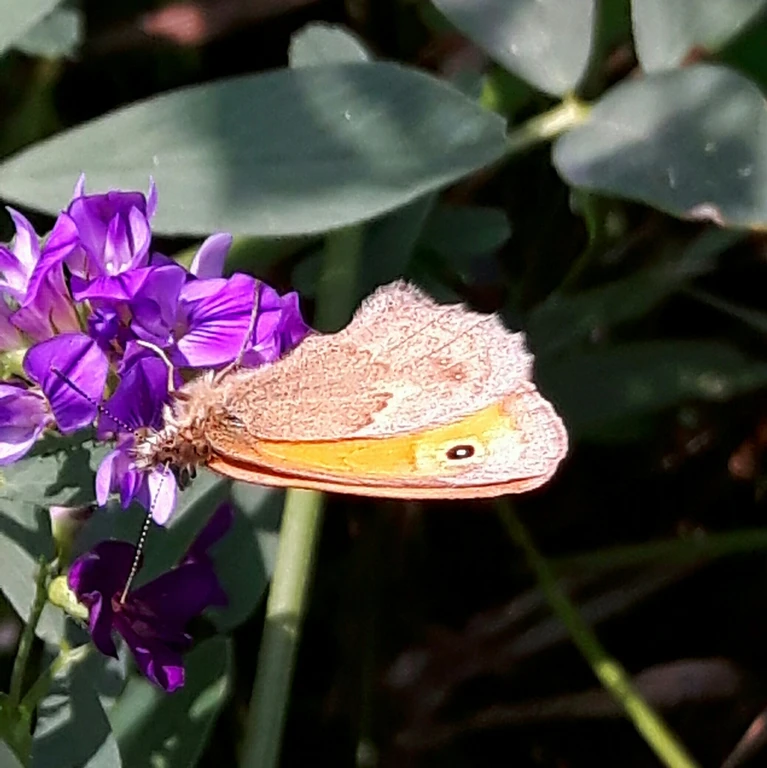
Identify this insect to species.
Maniola jurtina
